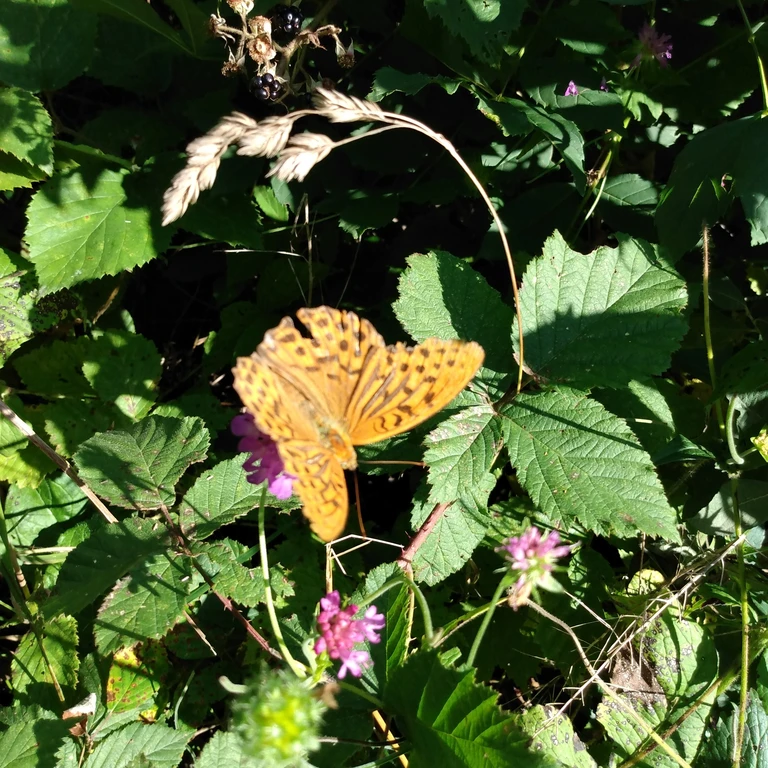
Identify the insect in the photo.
Argynnis paphia
